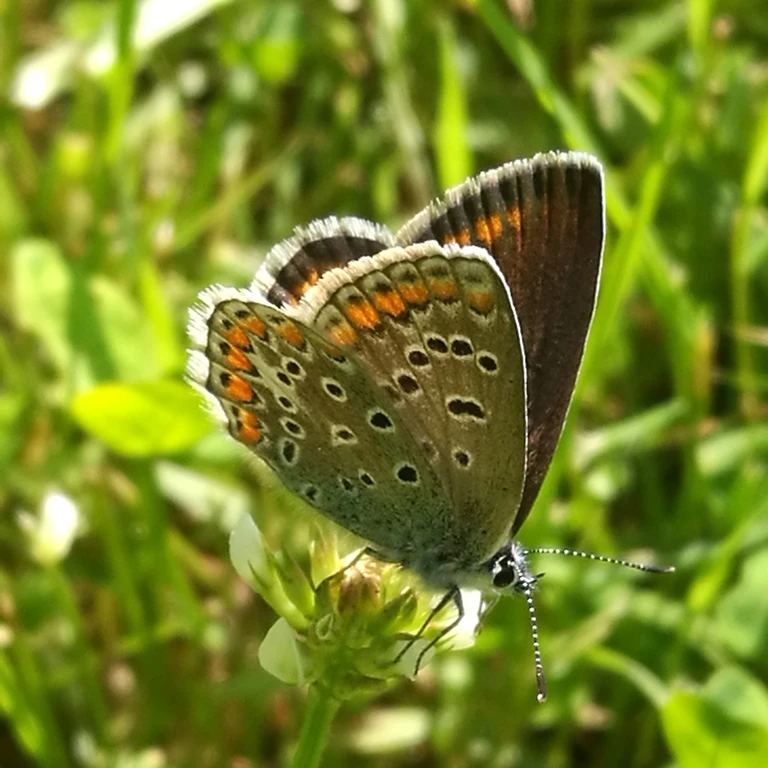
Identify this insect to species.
Polyommatus icarus
